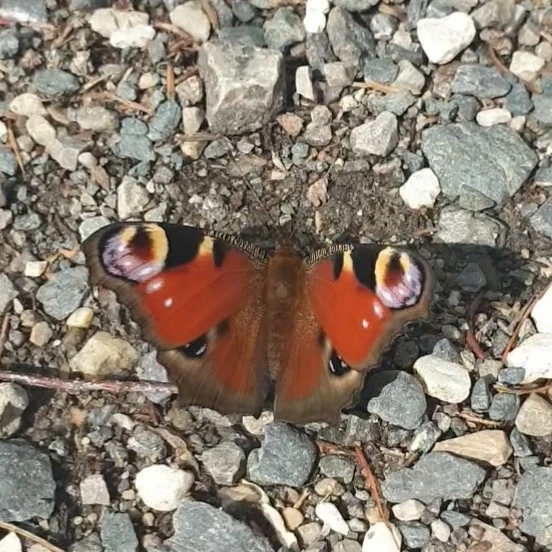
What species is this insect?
Aglais io
